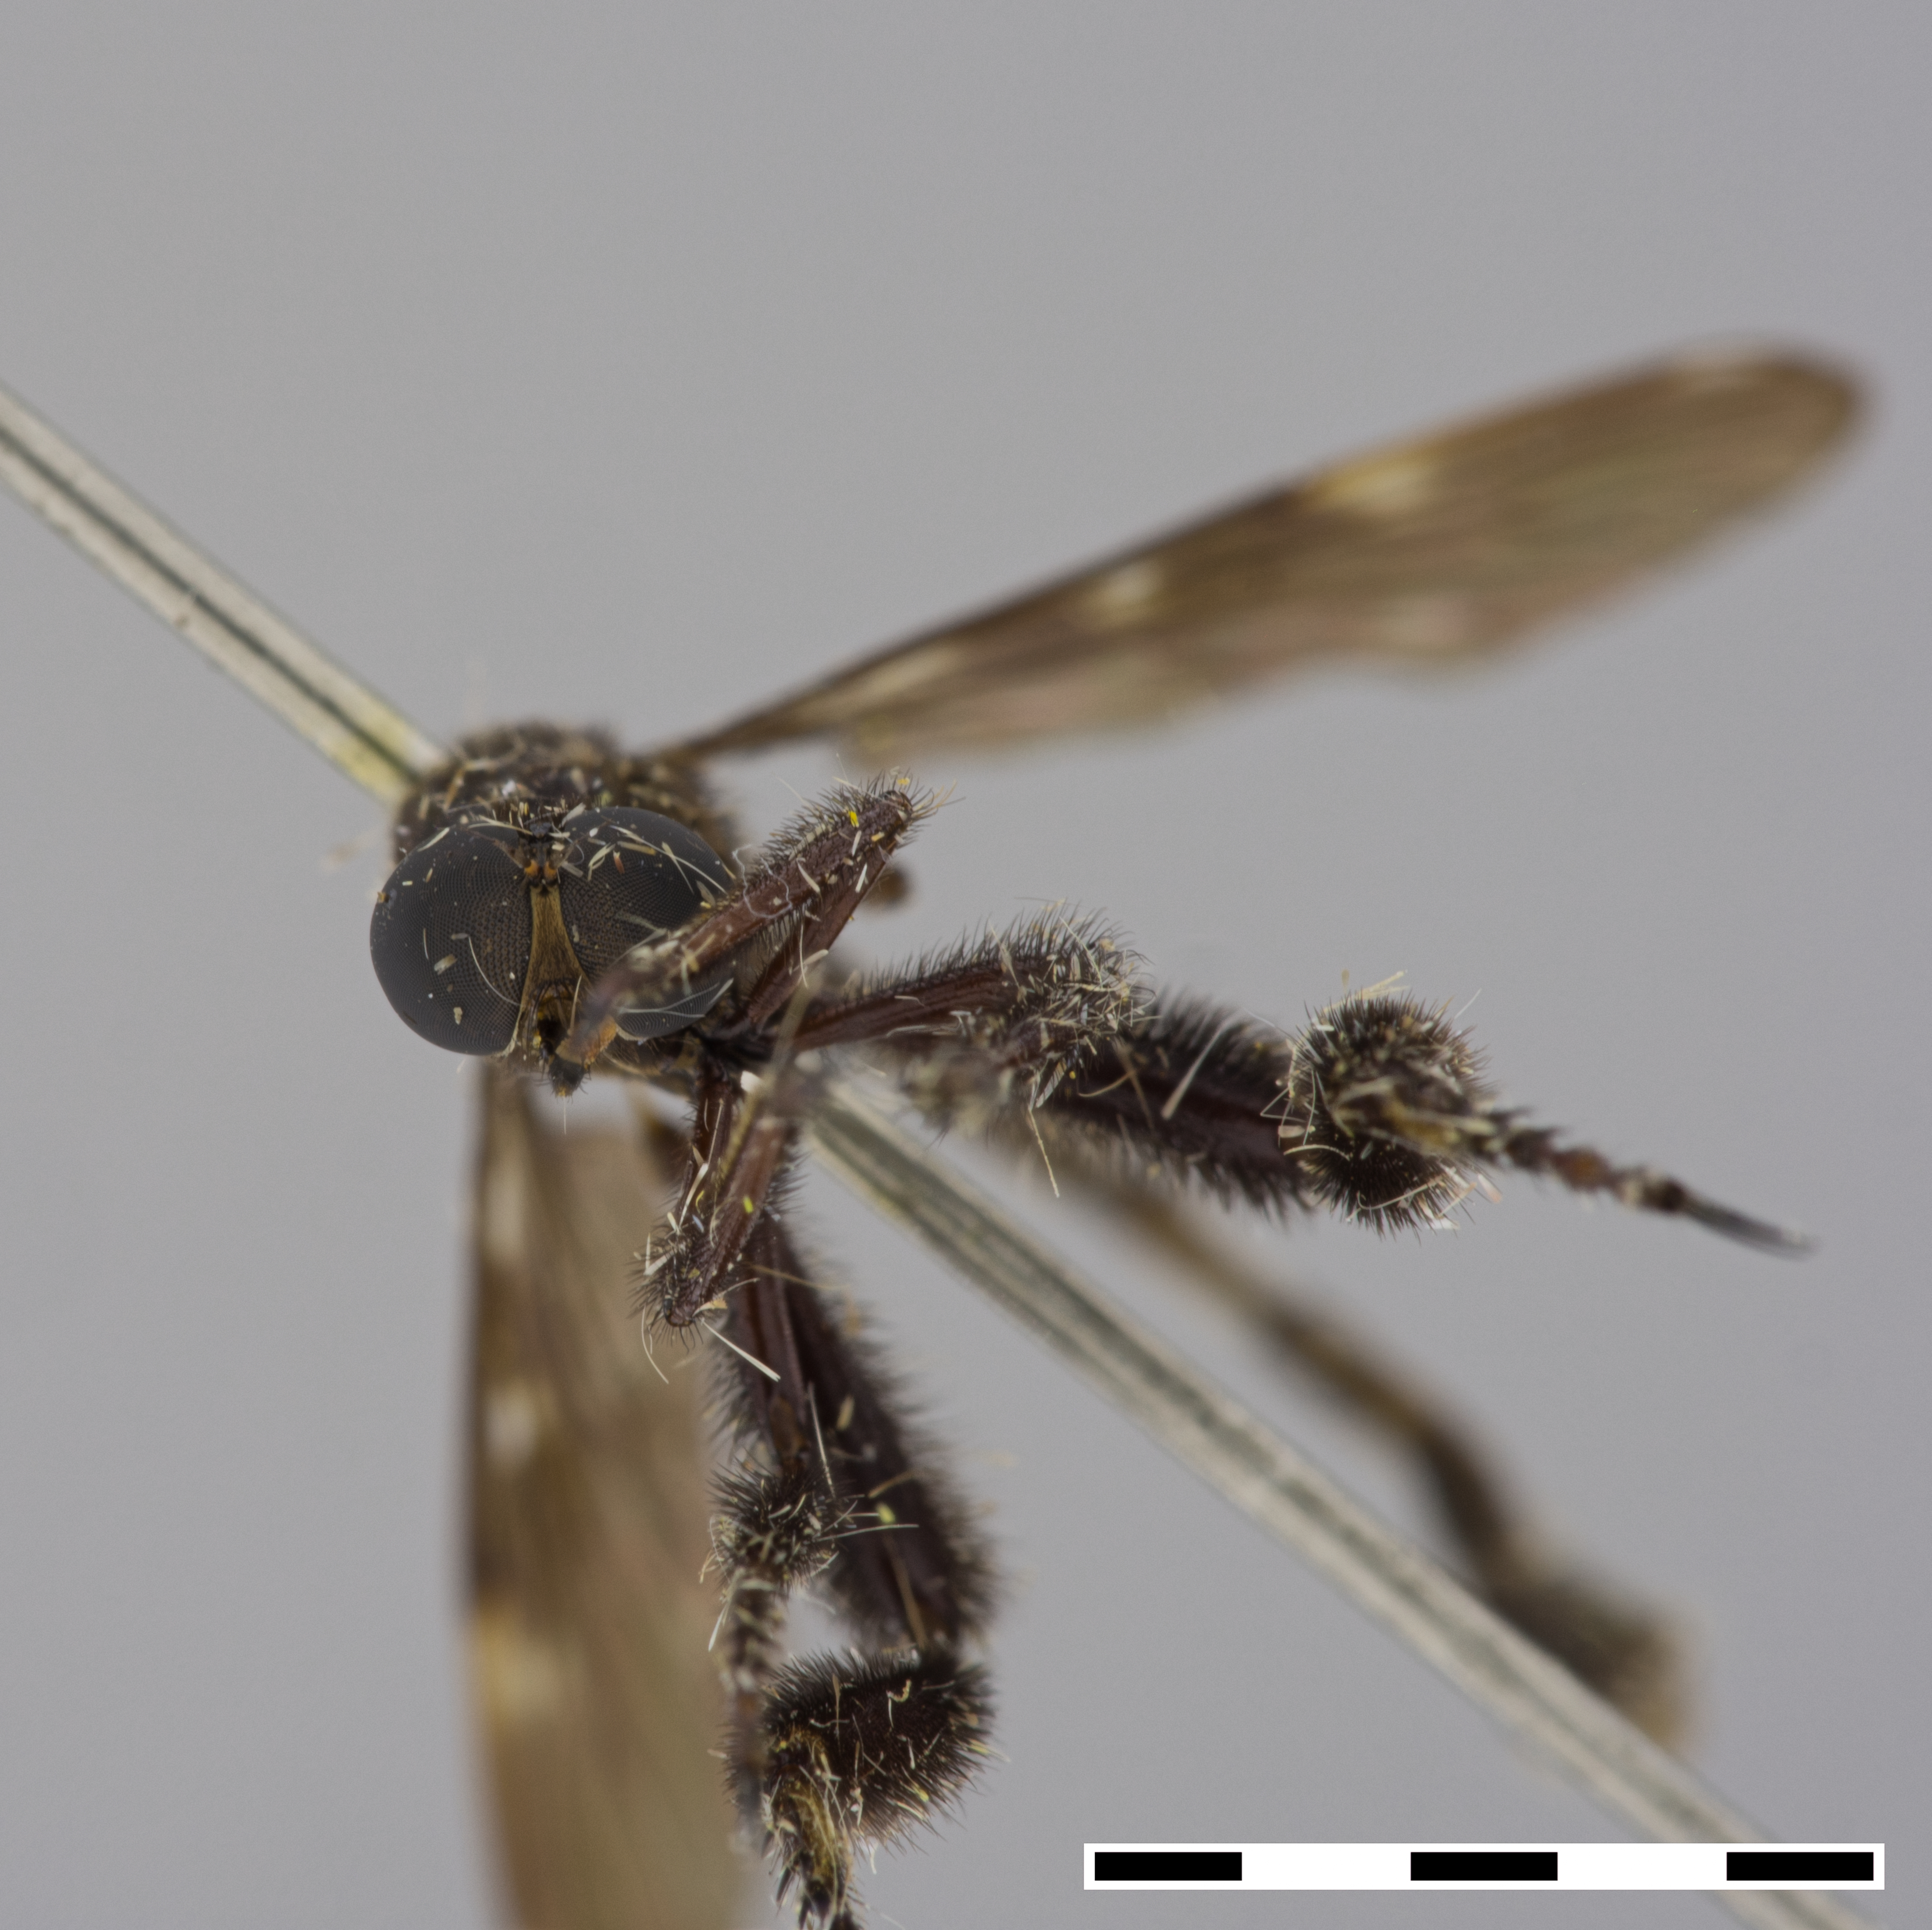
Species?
Lasiocnemus lugens
